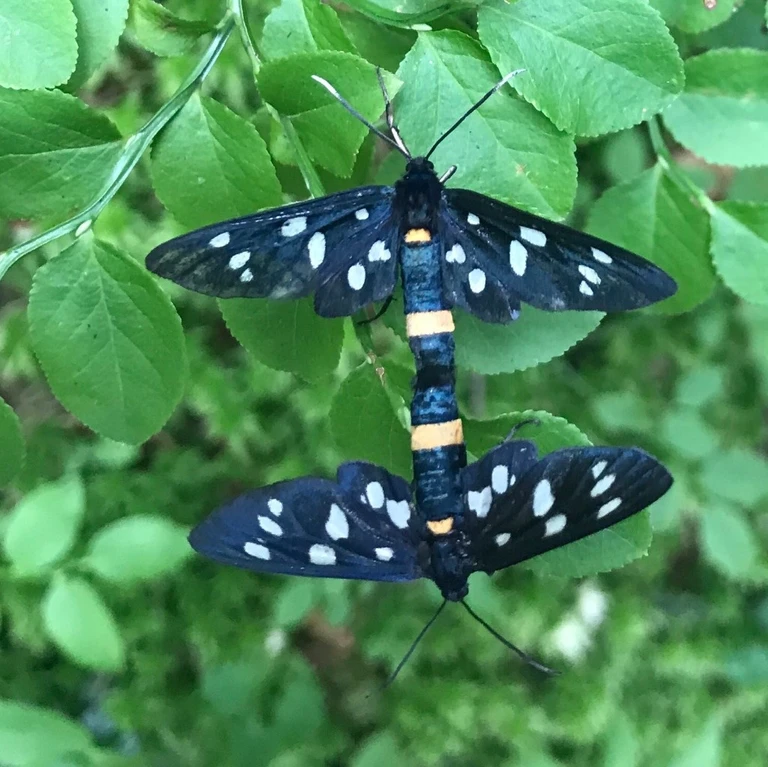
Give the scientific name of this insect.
Amata phegea
